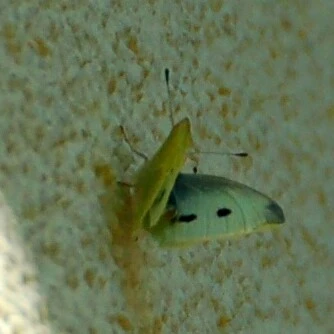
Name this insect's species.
Pieris rapae
